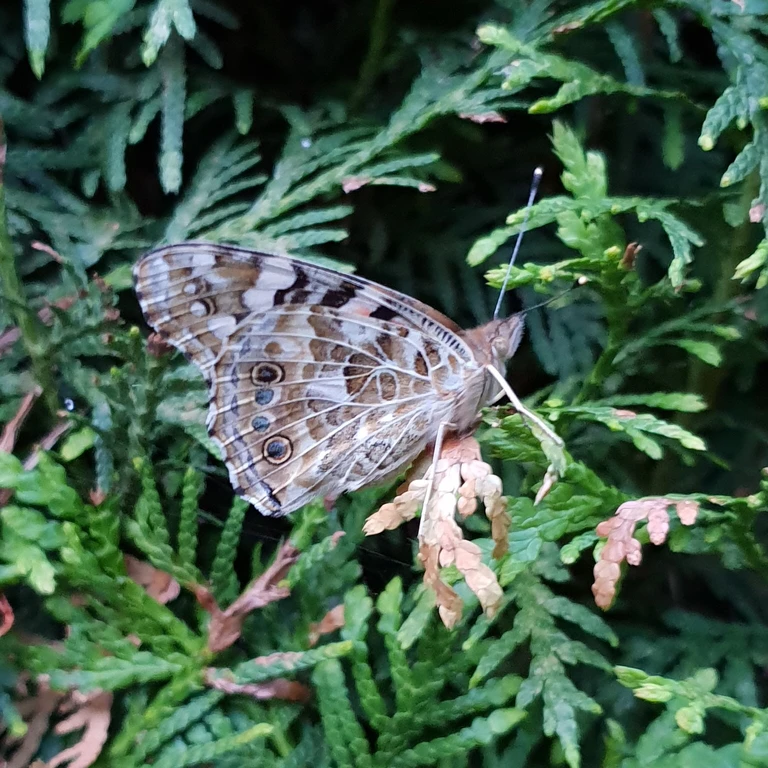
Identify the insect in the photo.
Vanessa cardui
